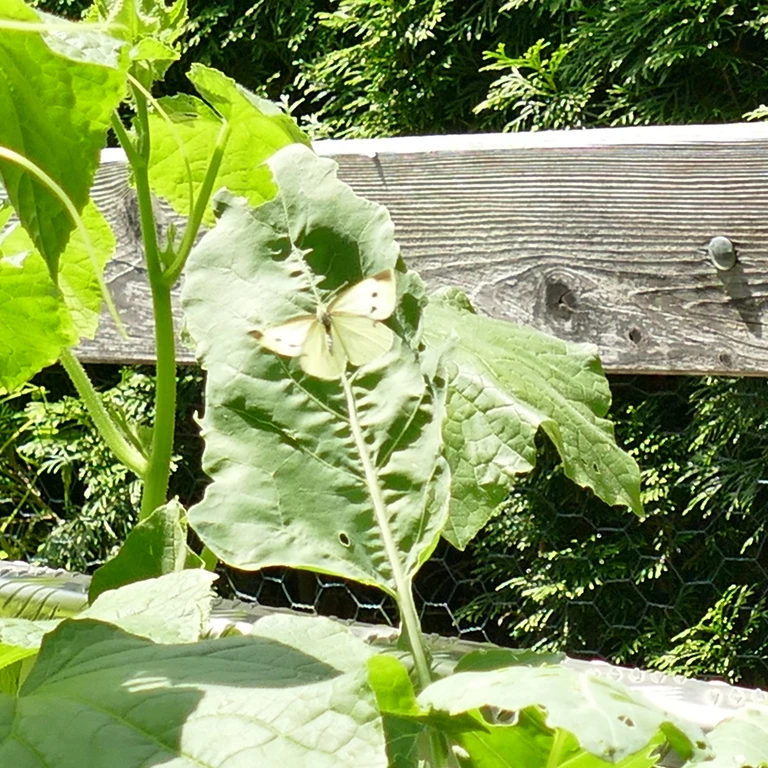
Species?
Pieris rapae
